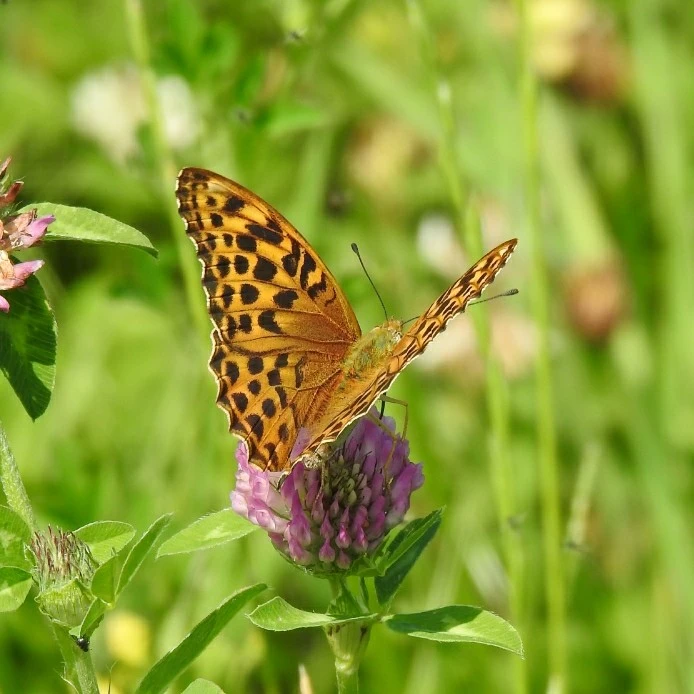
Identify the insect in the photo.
Argynnis paphia
